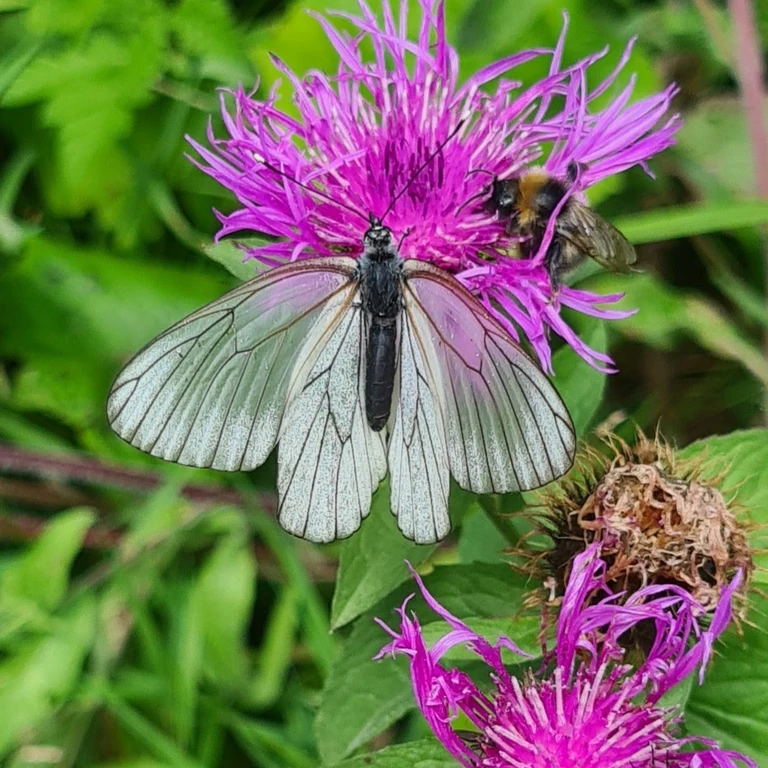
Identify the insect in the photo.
Aporia crataegi
